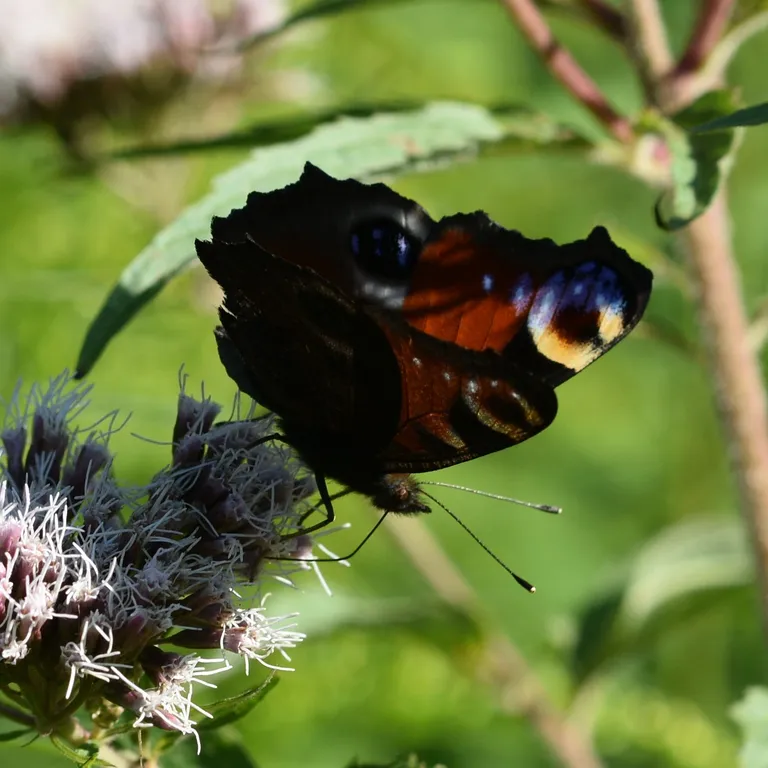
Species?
Aglais io
